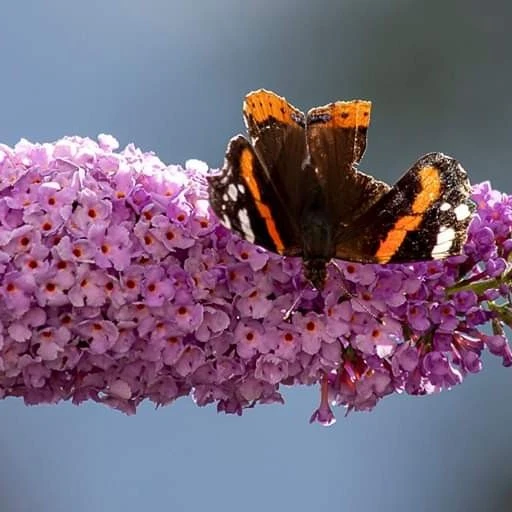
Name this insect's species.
Vanessa atalanta
